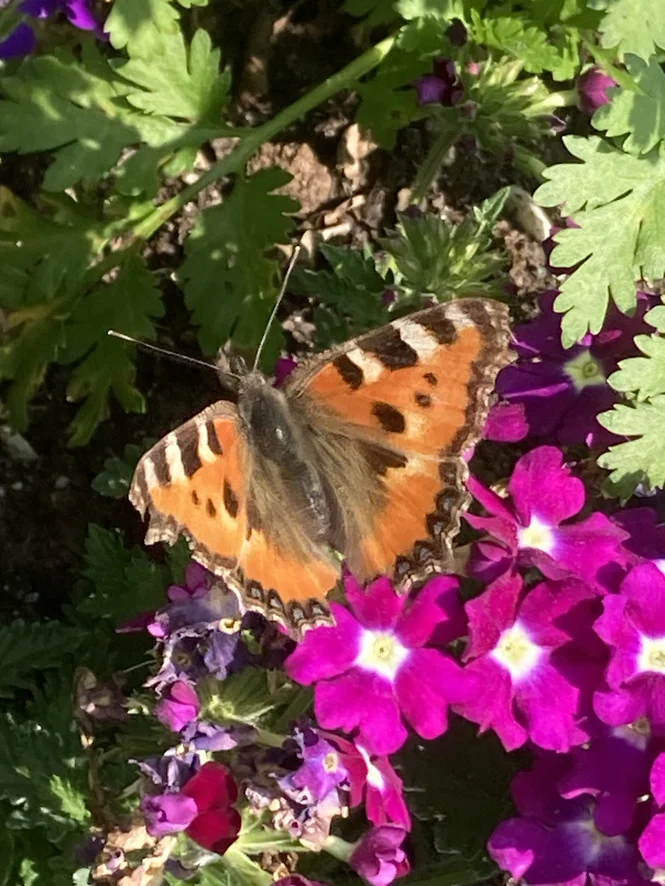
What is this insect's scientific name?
Aglais urticae
